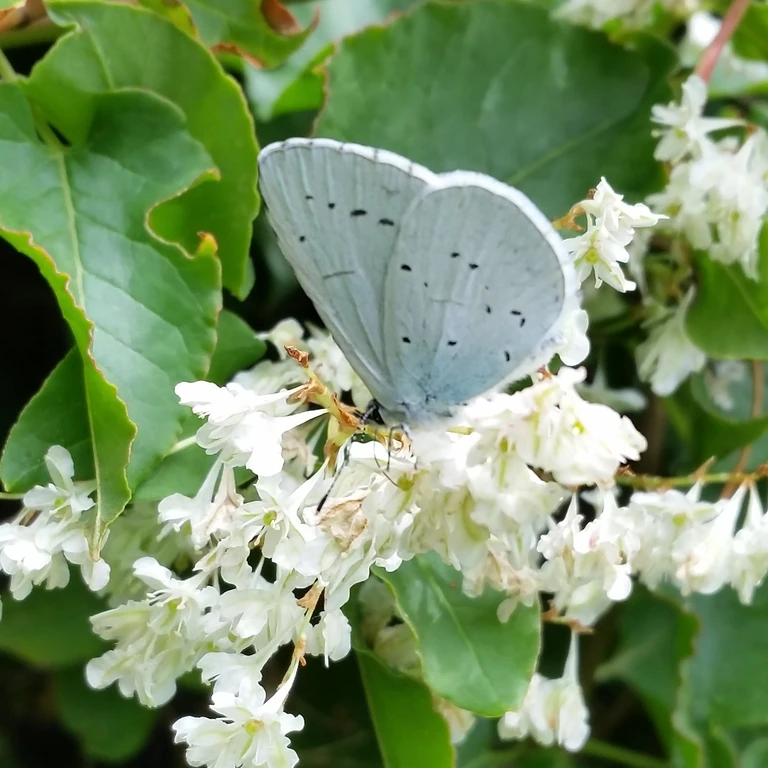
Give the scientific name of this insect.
Celastrina argiolus
